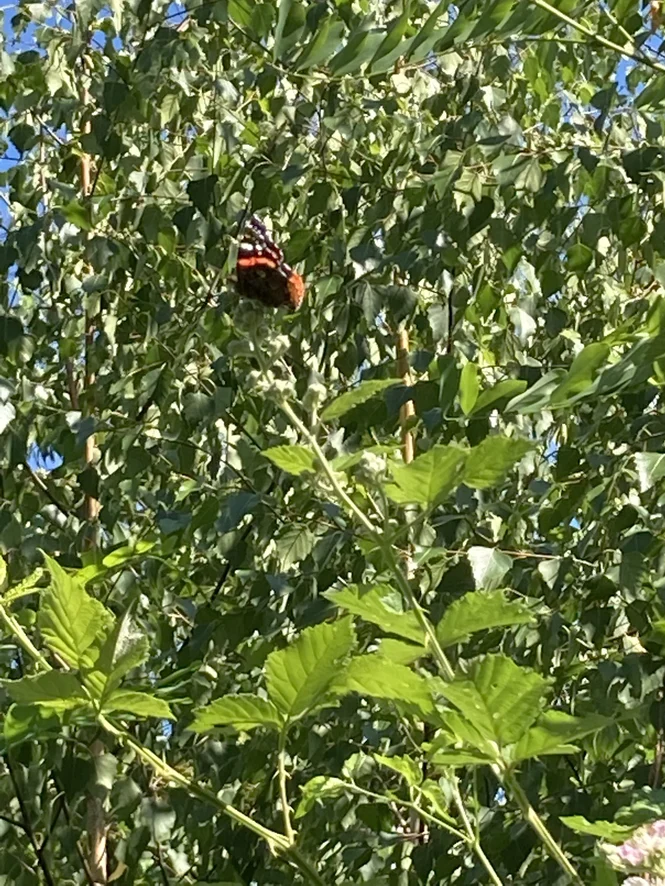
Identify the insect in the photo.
Vanessa atalanta
